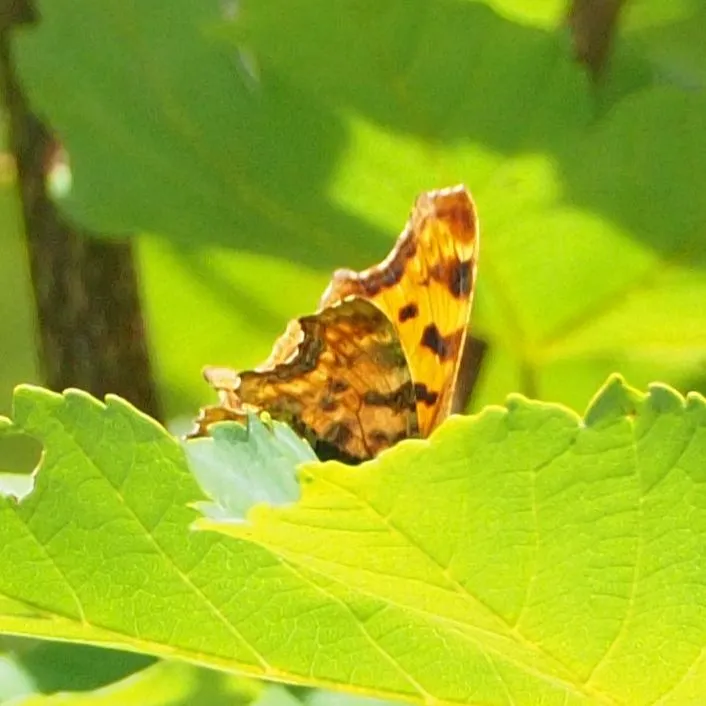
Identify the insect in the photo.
Polygonia c-album
